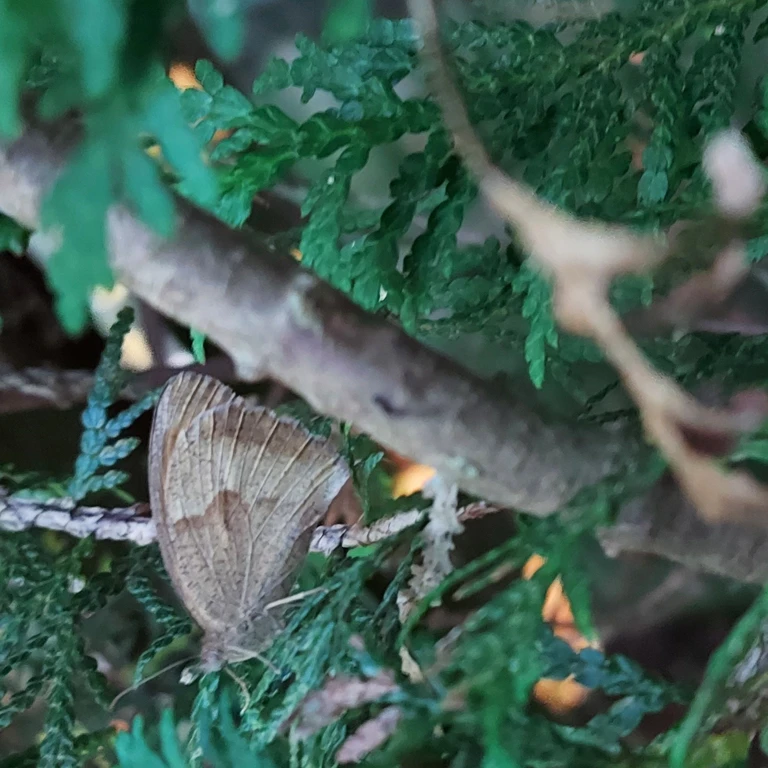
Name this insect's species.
Maniola jurtina
